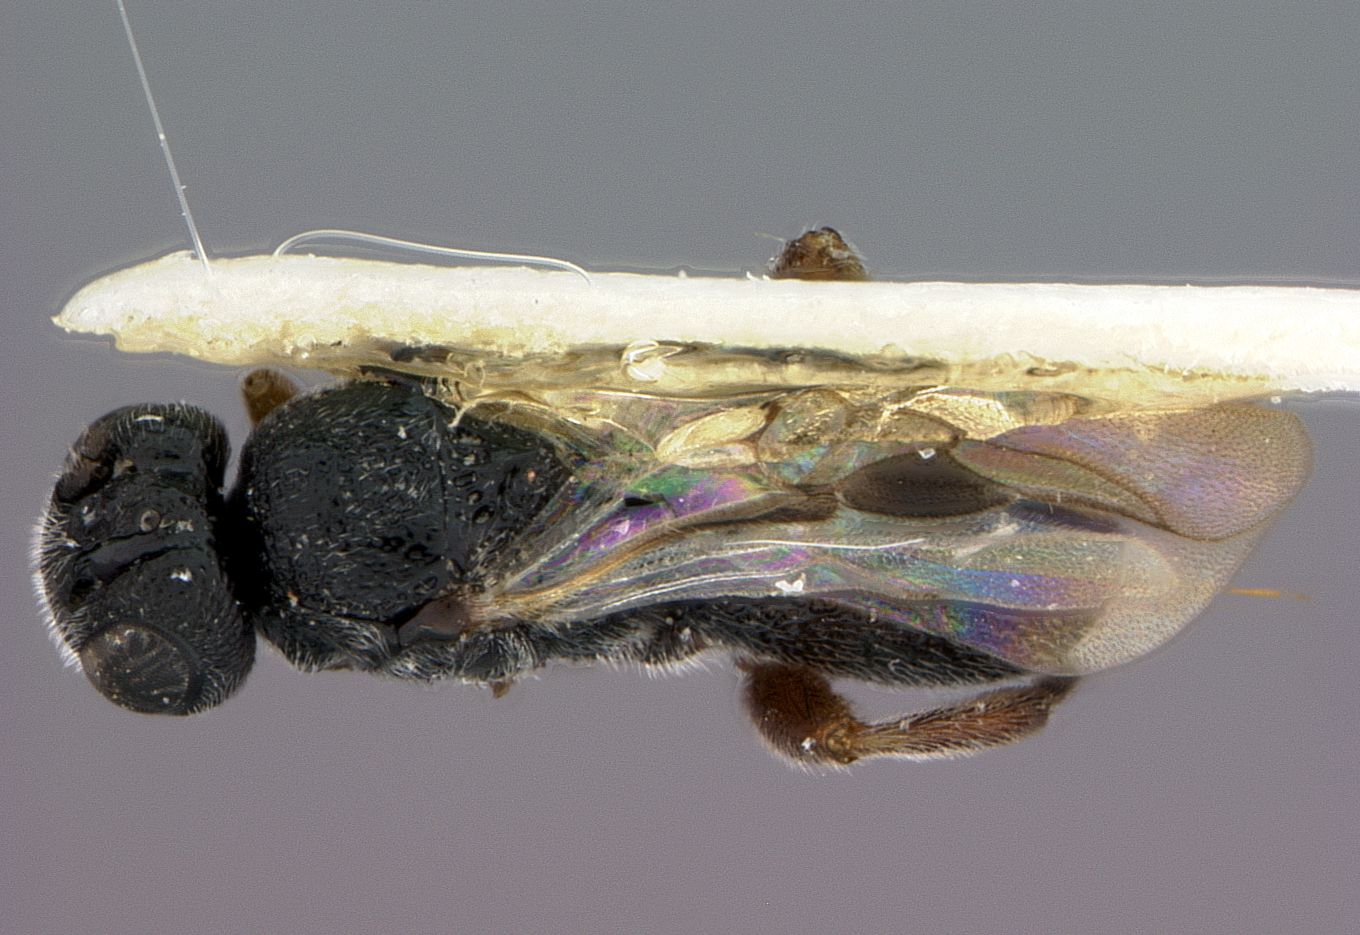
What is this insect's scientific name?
Urosigalphus aquilus
